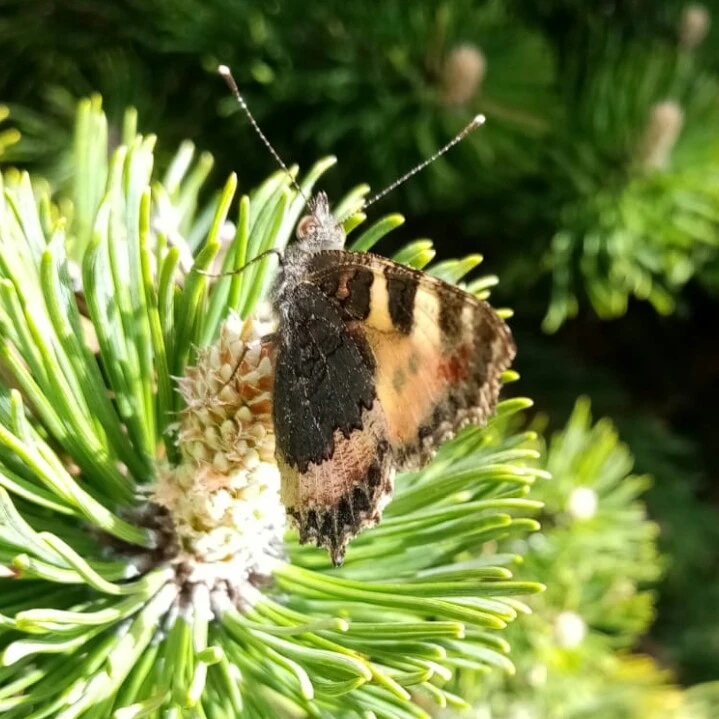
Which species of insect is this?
Aglais urticae
